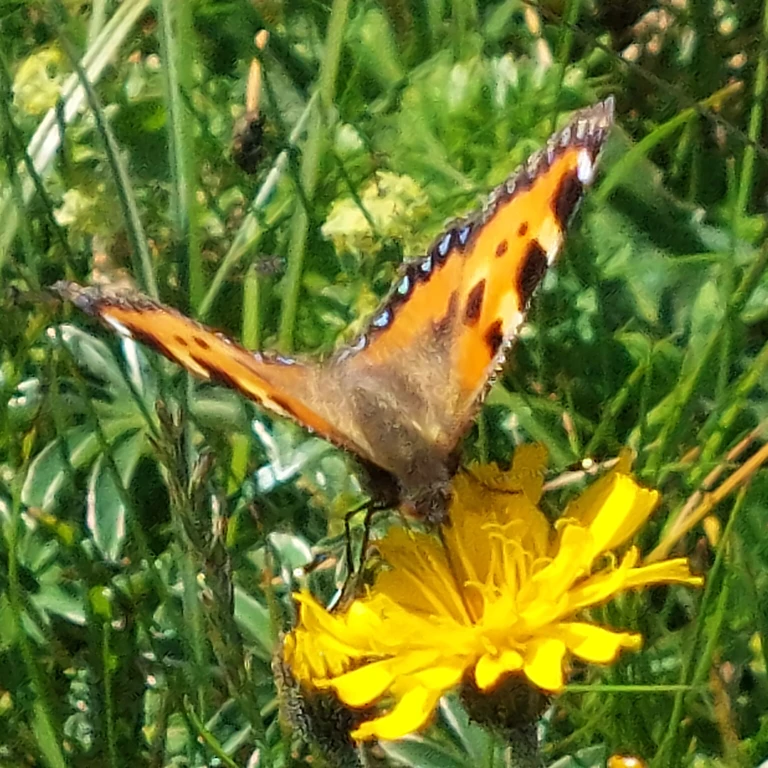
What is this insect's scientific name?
Aglais urticae
